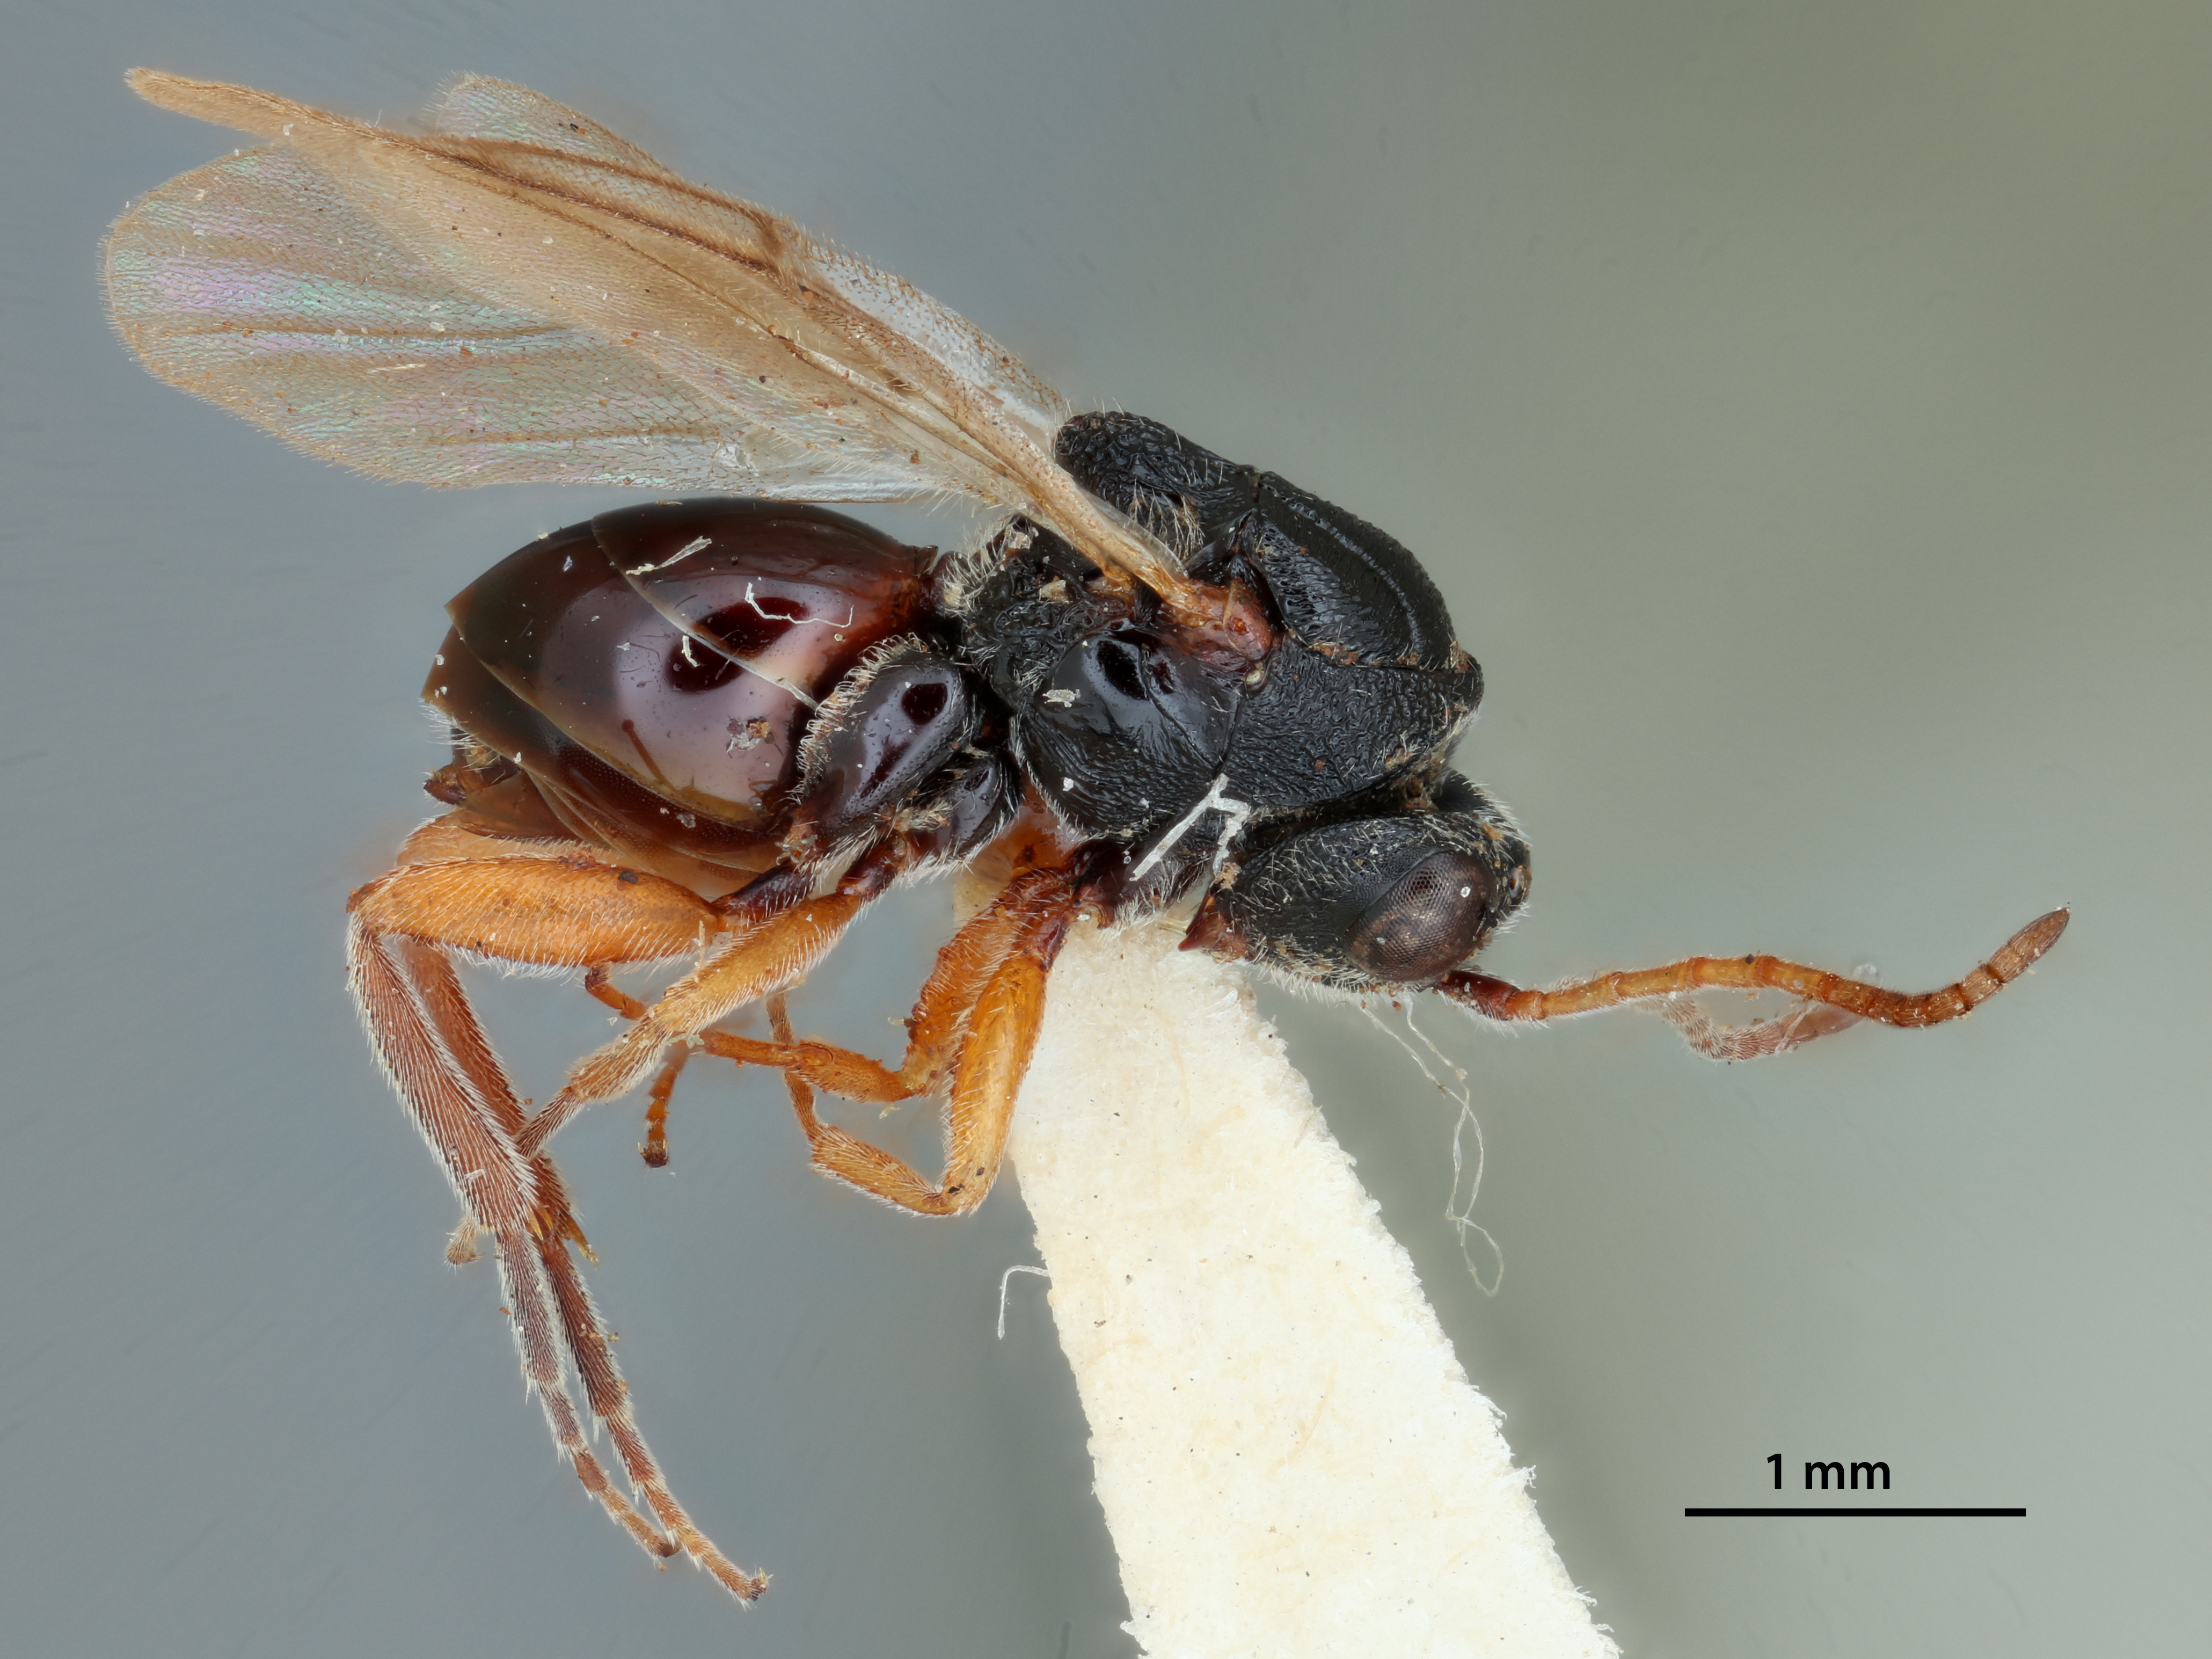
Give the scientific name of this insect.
Euceroptres maritimus
